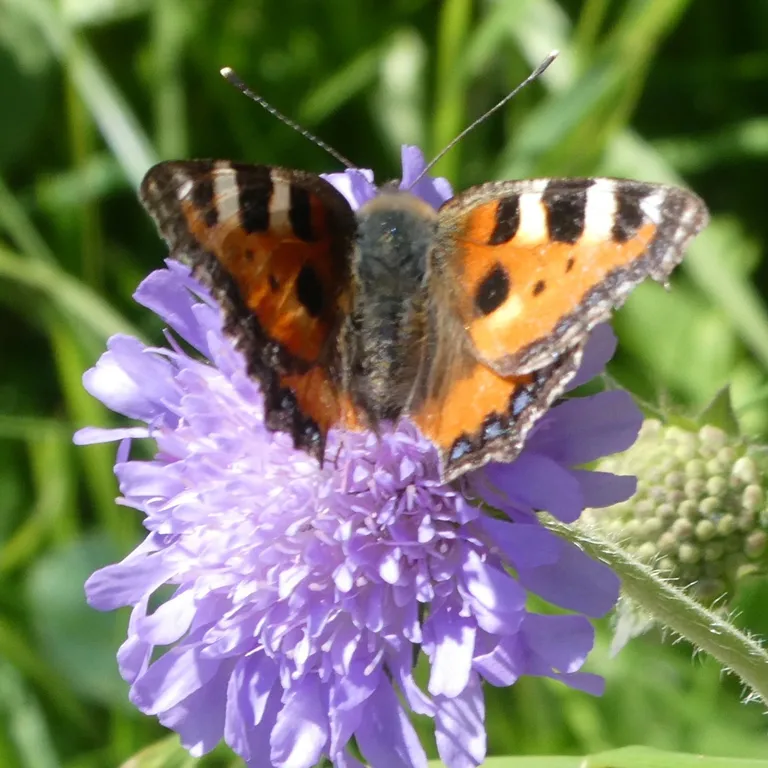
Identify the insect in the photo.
Aglais urticae
